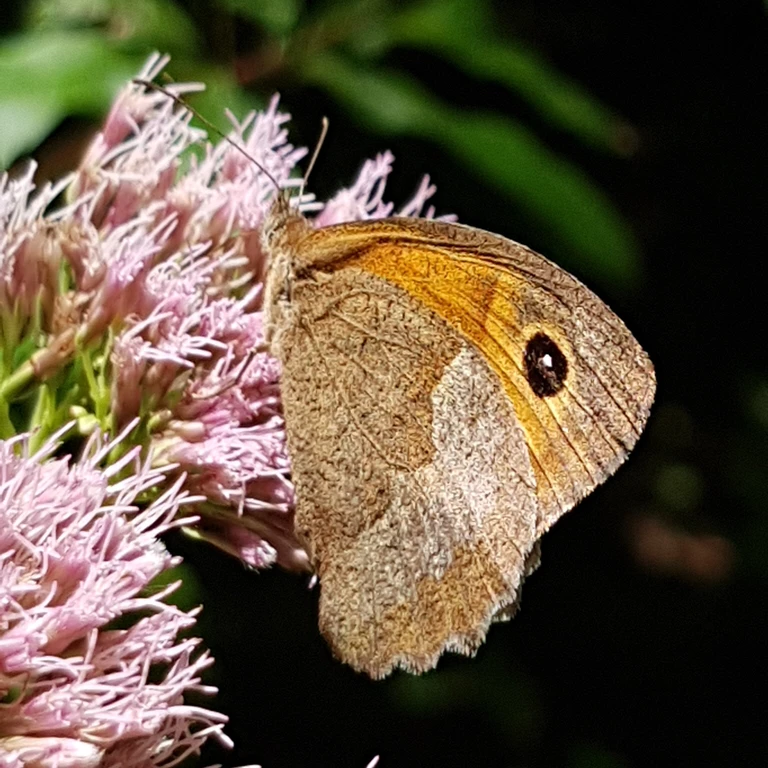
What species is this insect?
Maniola jurtina
